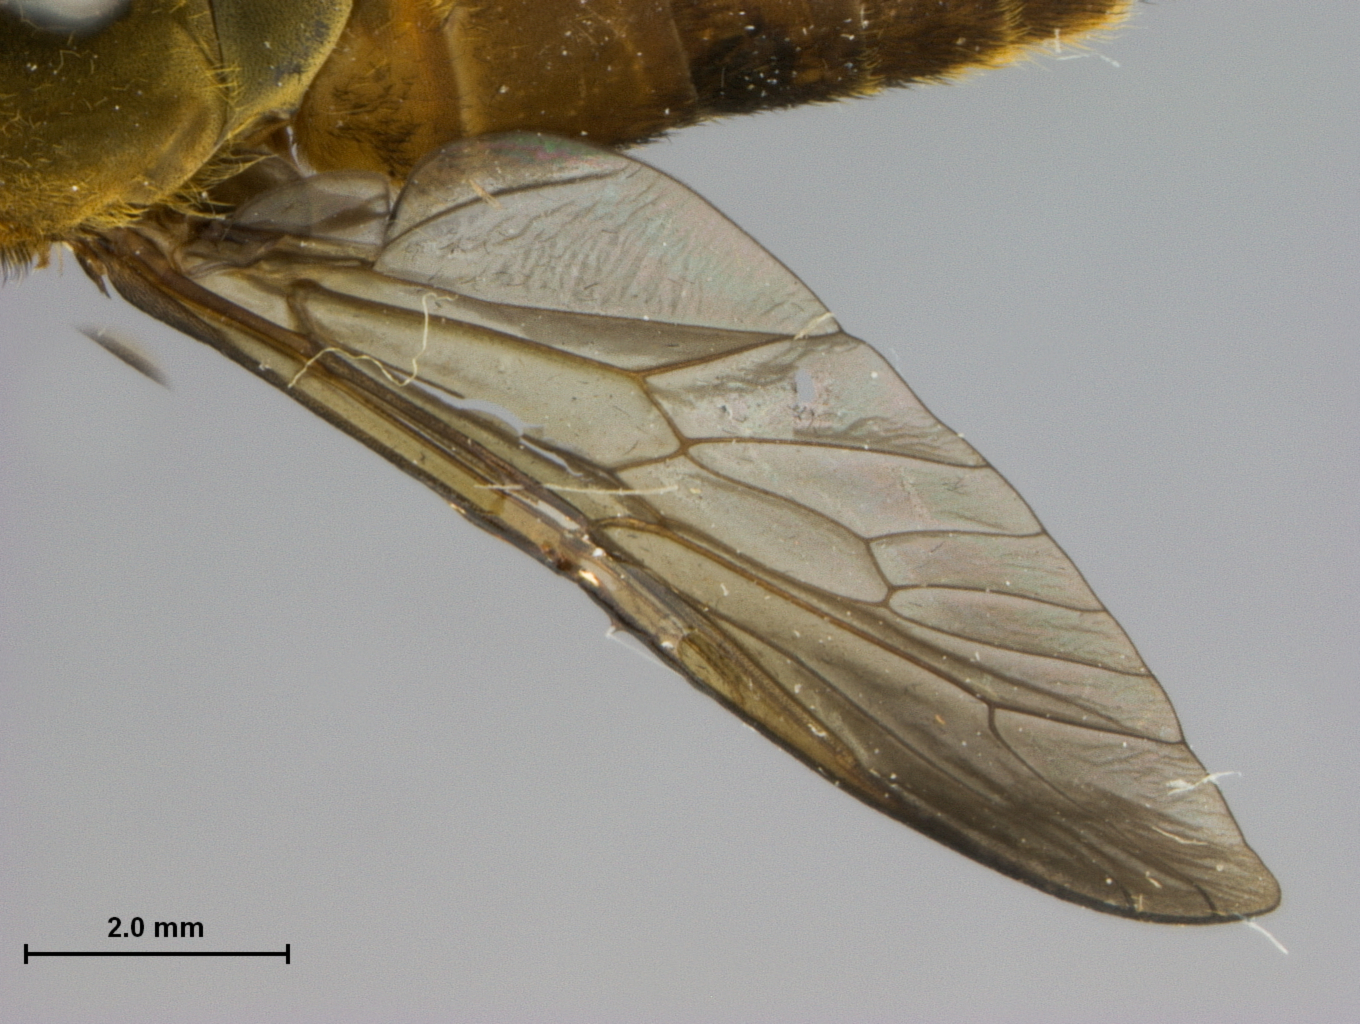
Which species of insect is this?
Tabanus subhybridus
